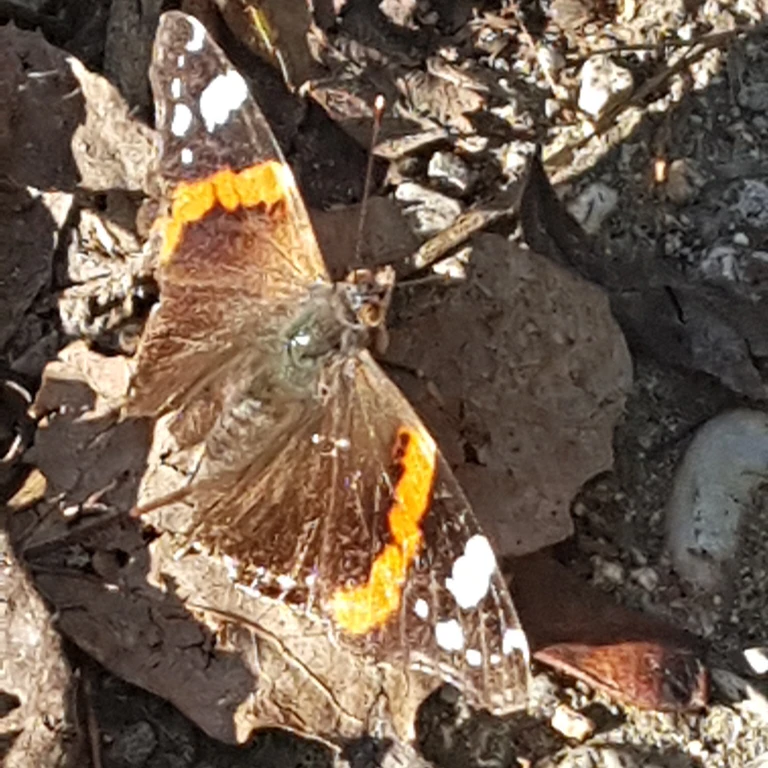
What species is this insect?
Vanessa atalanta
